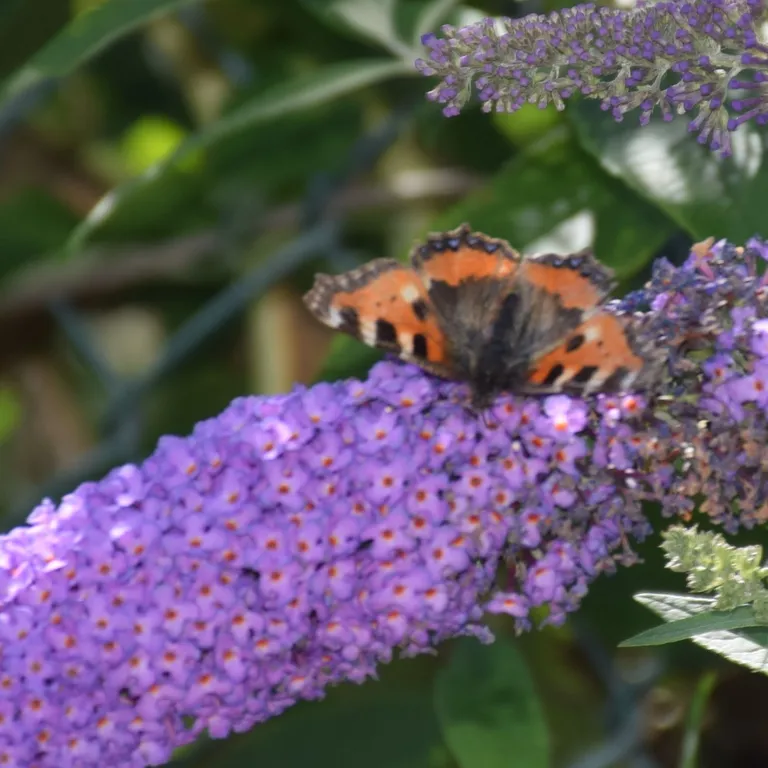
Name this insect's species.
Aglais urticae
